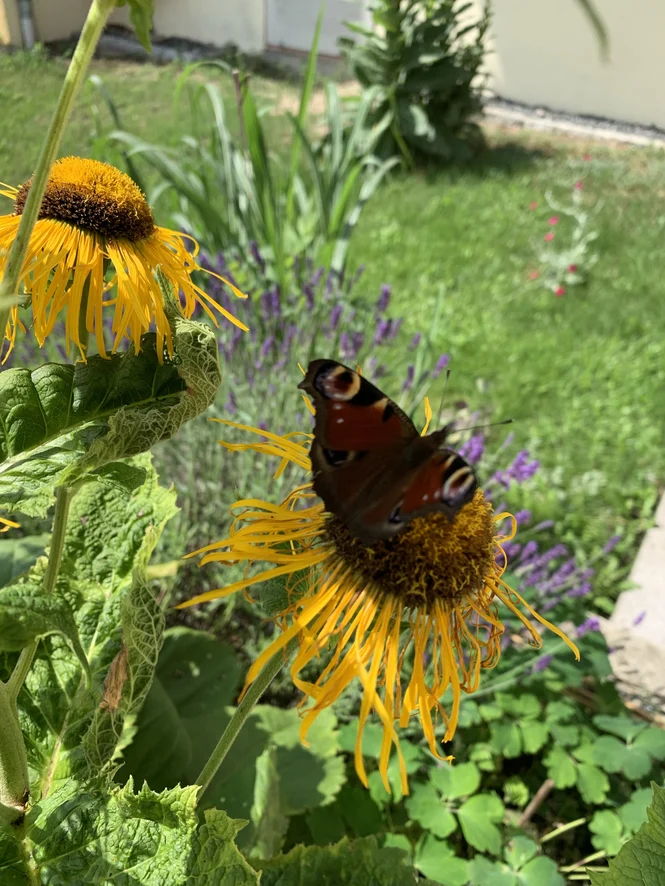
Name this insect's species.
Aglais io
